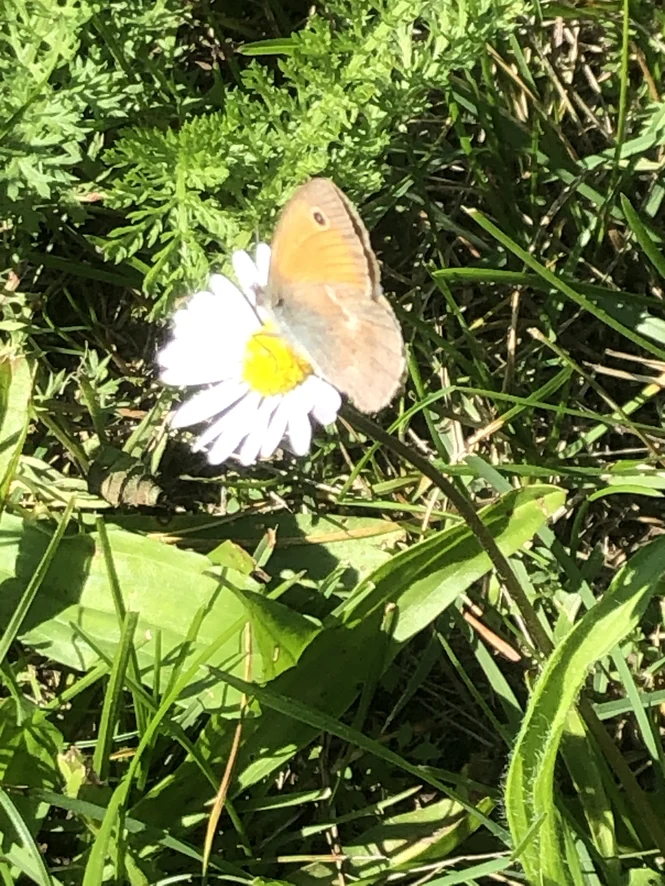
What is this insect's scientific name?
Coenonympha pamphilus
